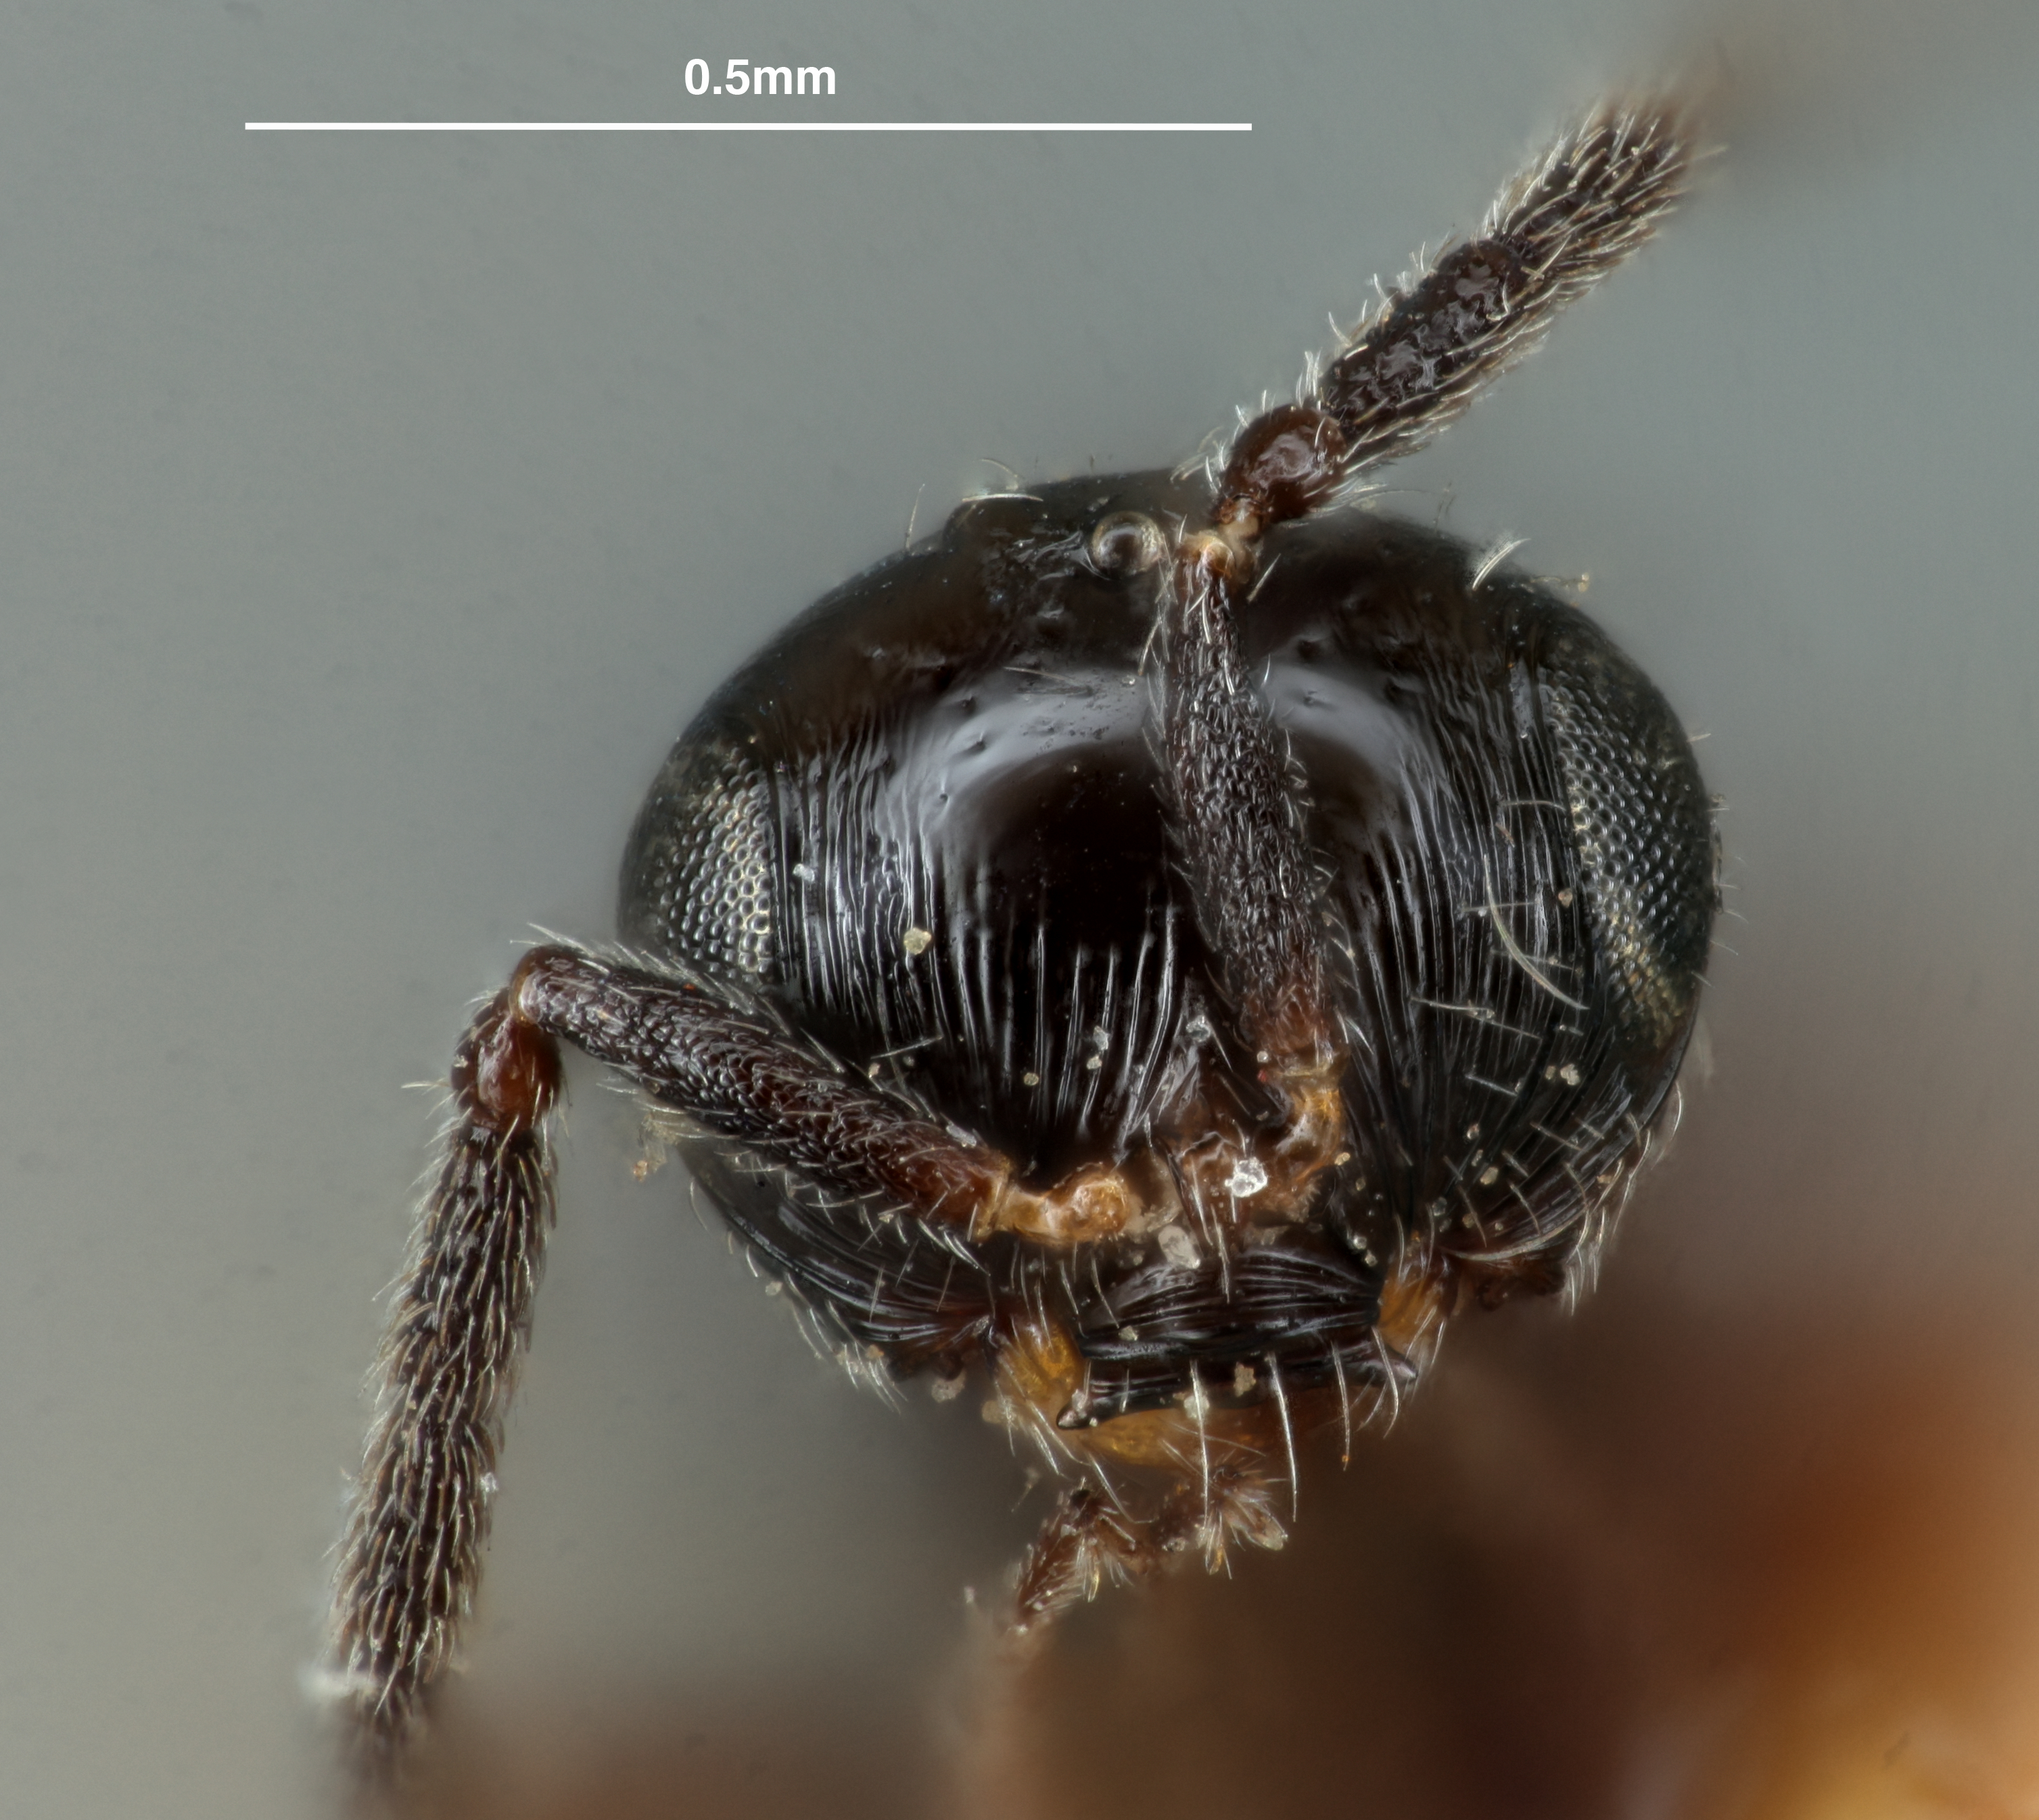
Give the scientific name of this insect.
Trimorus distinctus
